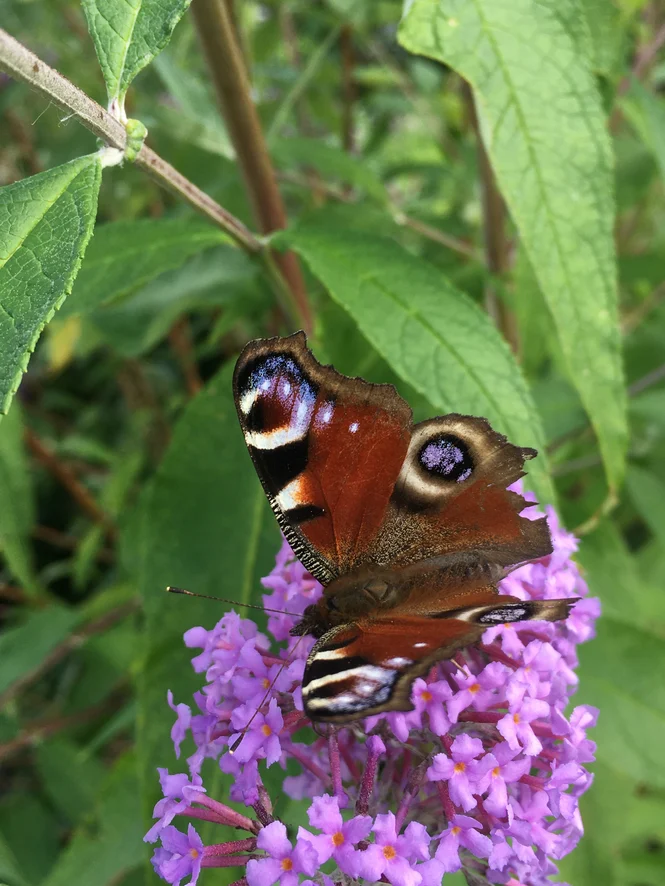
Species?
Aglais io
